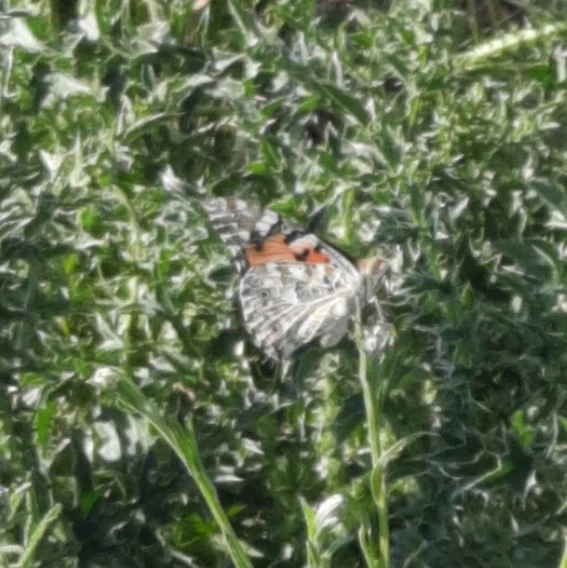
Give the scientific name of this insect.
Vanessa cardui
